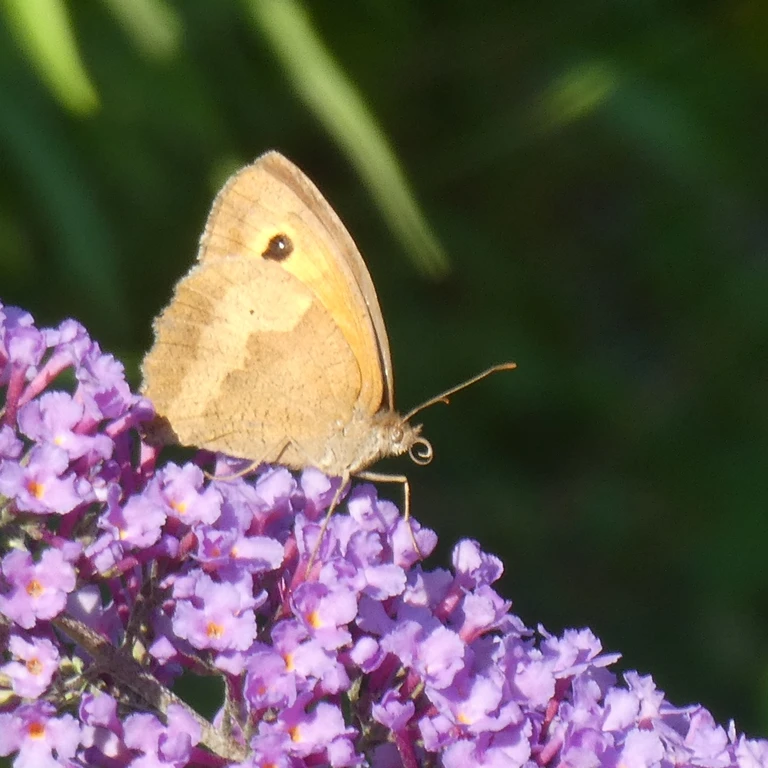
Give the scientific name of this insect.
Maniola jurtina
